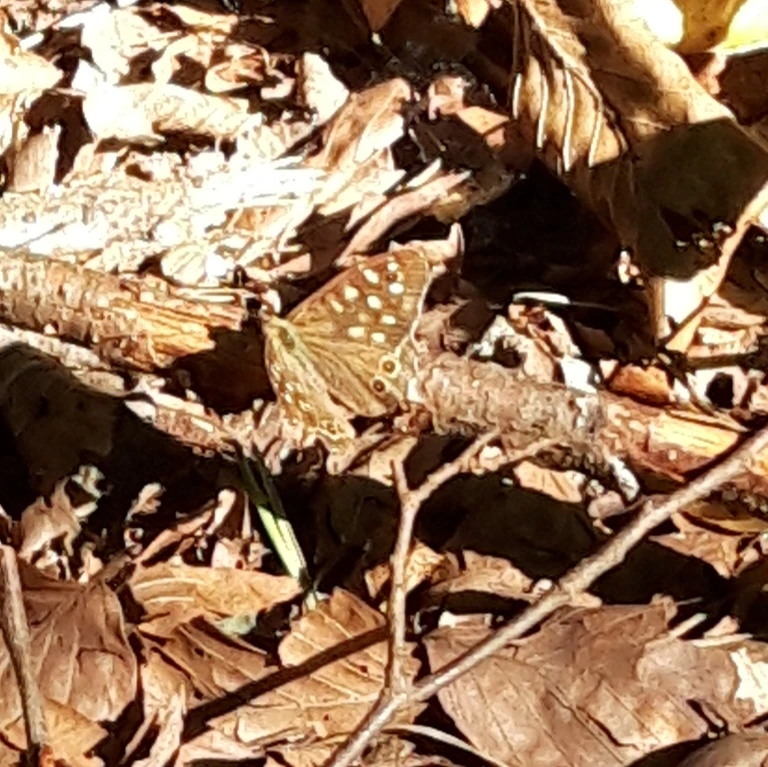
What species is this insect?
Pararge aegeria
